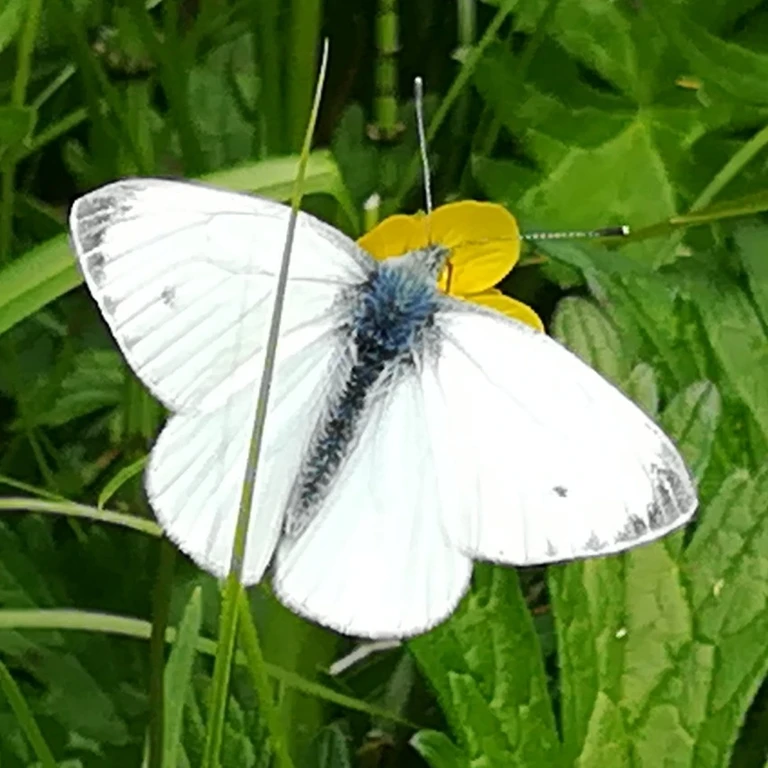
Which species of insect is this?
Pieris napi
